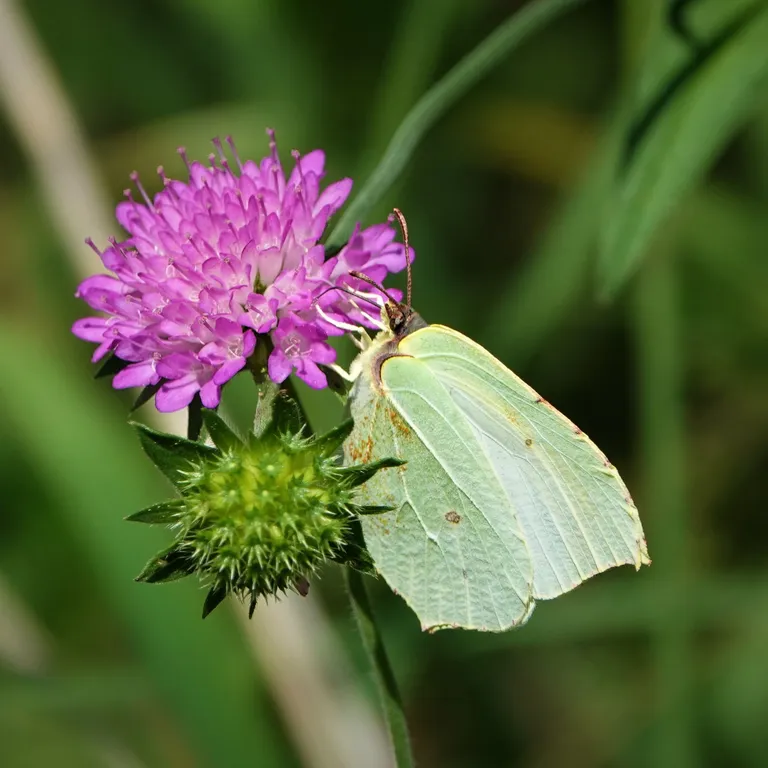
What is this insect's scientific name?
Gonepteryx rhamni
